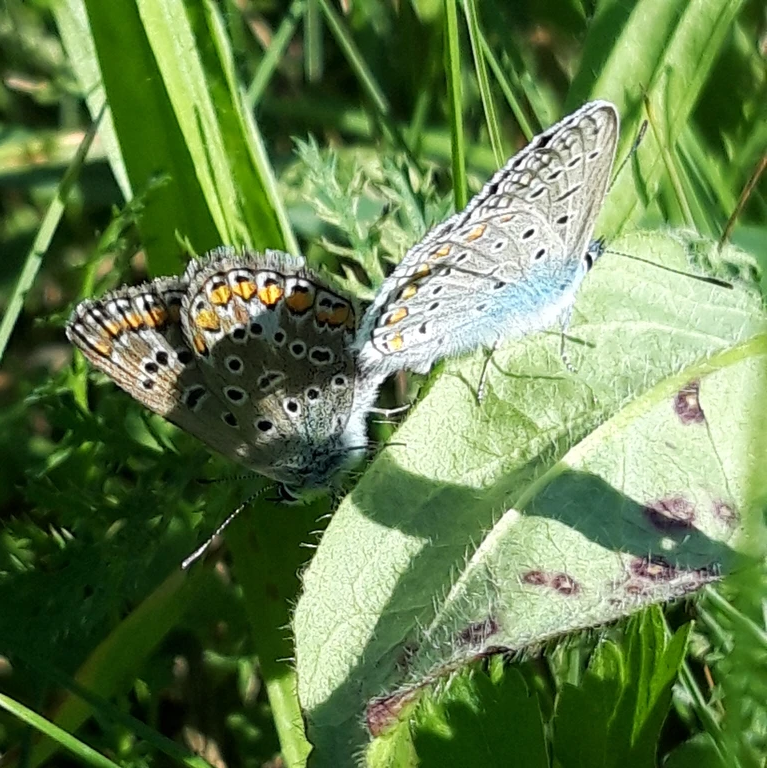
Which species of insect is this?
Polyommatus icarus
